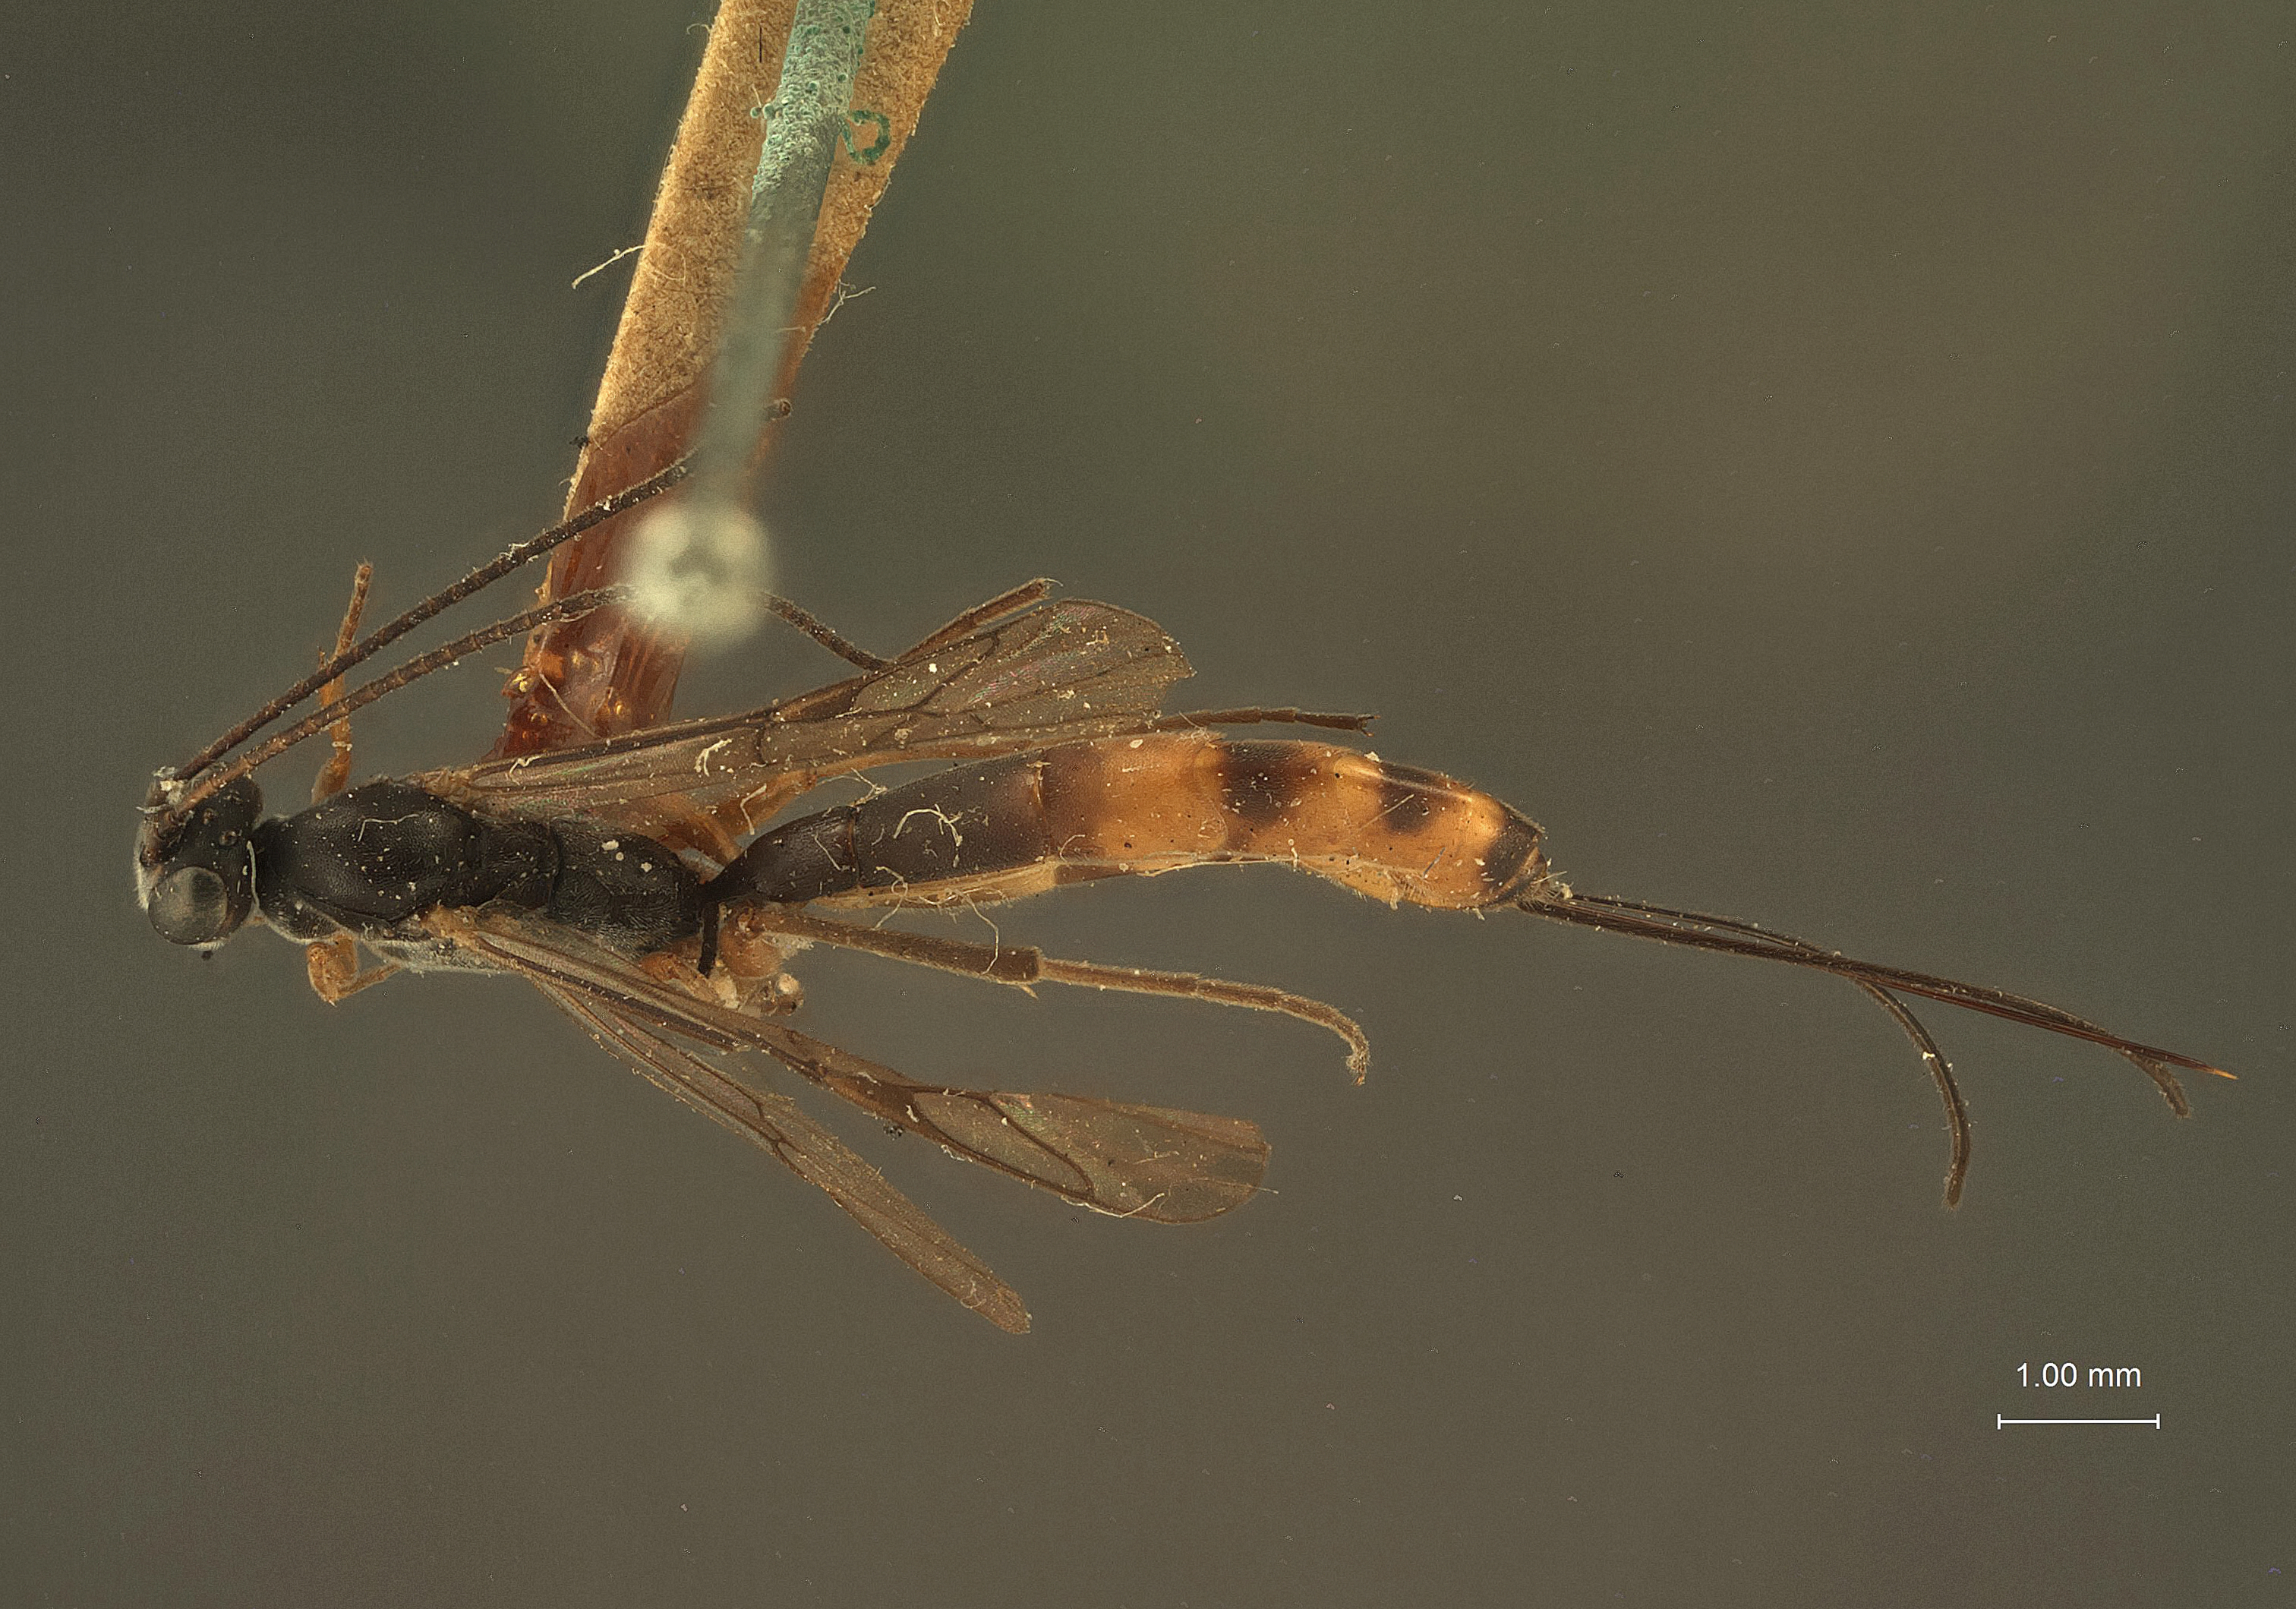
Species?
Pseuderipternus gracilipes
